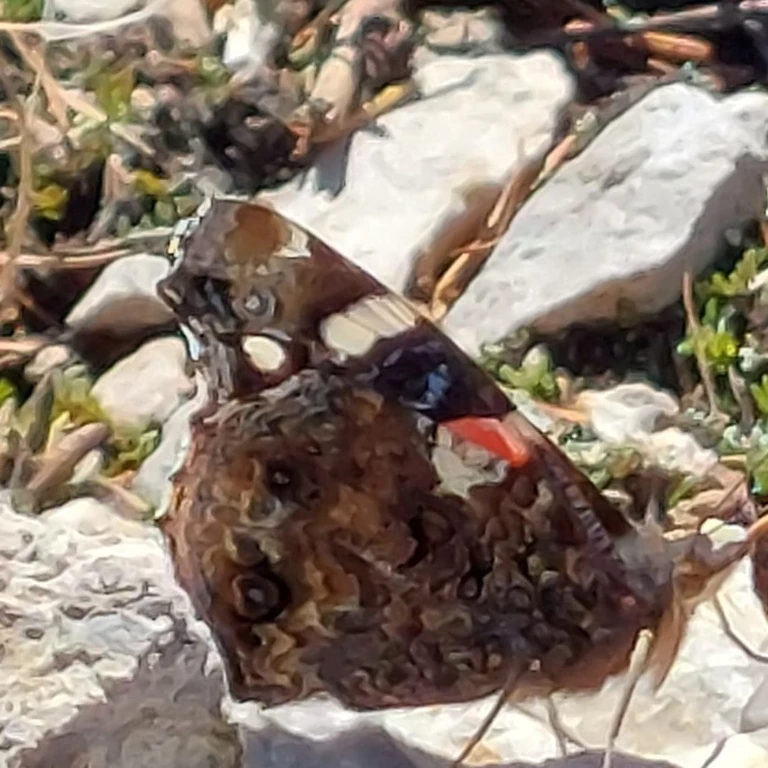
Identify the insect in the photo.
Vanessa atalanta
